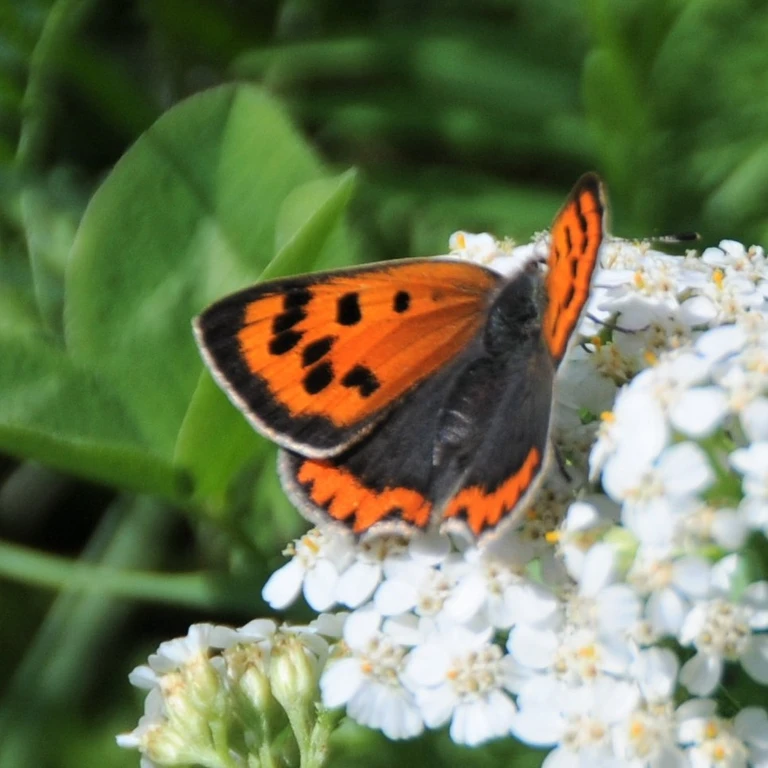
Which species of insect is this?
Lycaena phlaeas
